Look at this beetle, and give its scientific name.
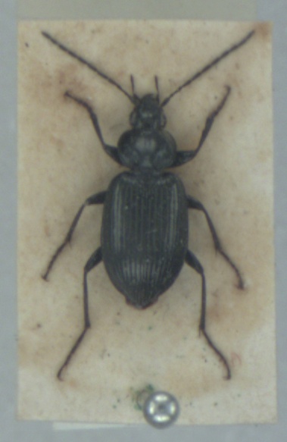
Agonum emarginatum
